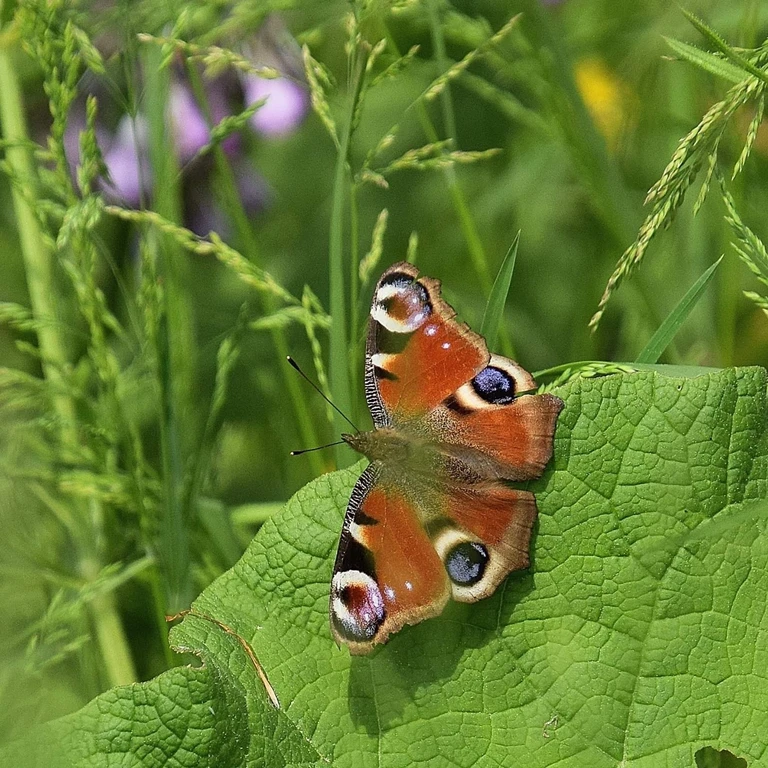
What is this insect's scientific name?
Aglais io
